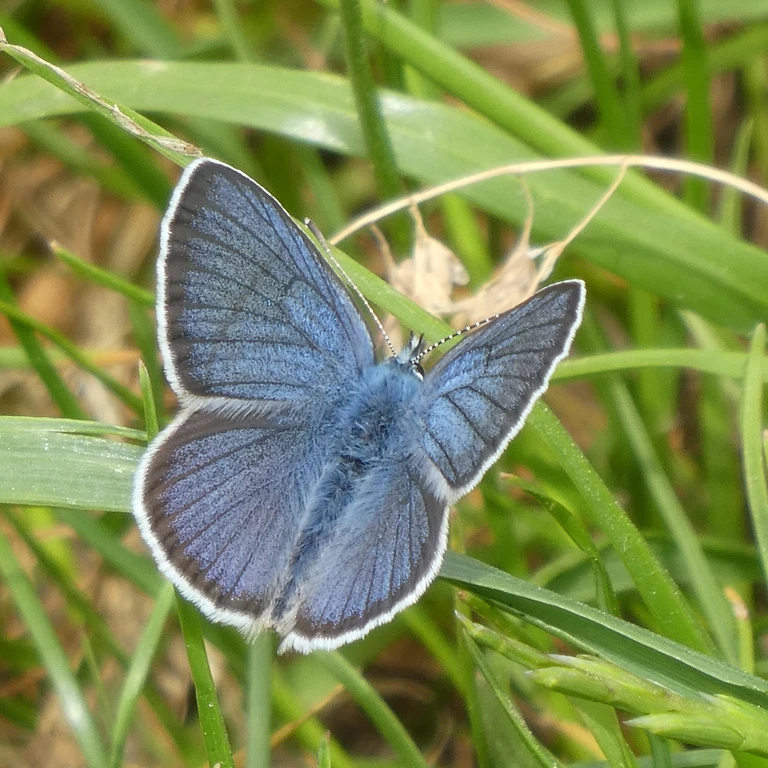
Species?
Cyaniris semiargus
